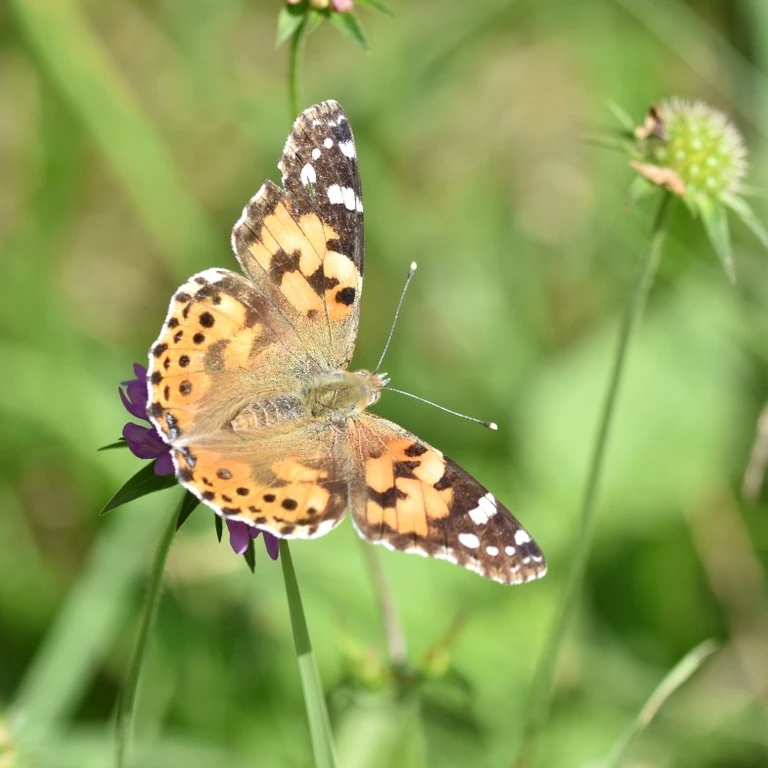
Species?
Vanessa cardui
